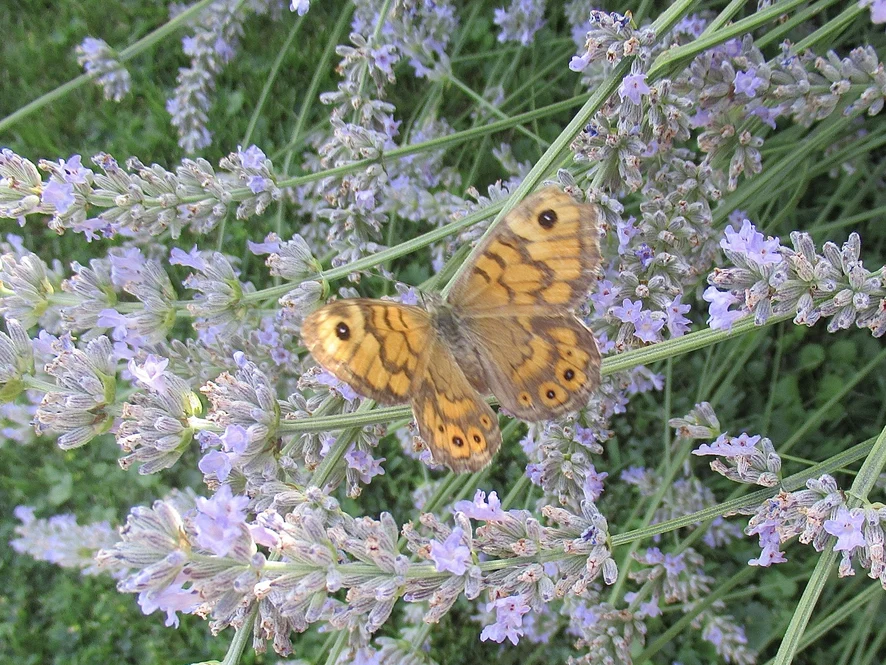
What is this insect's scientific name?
Lasiommata megera (also Pararge megera)
